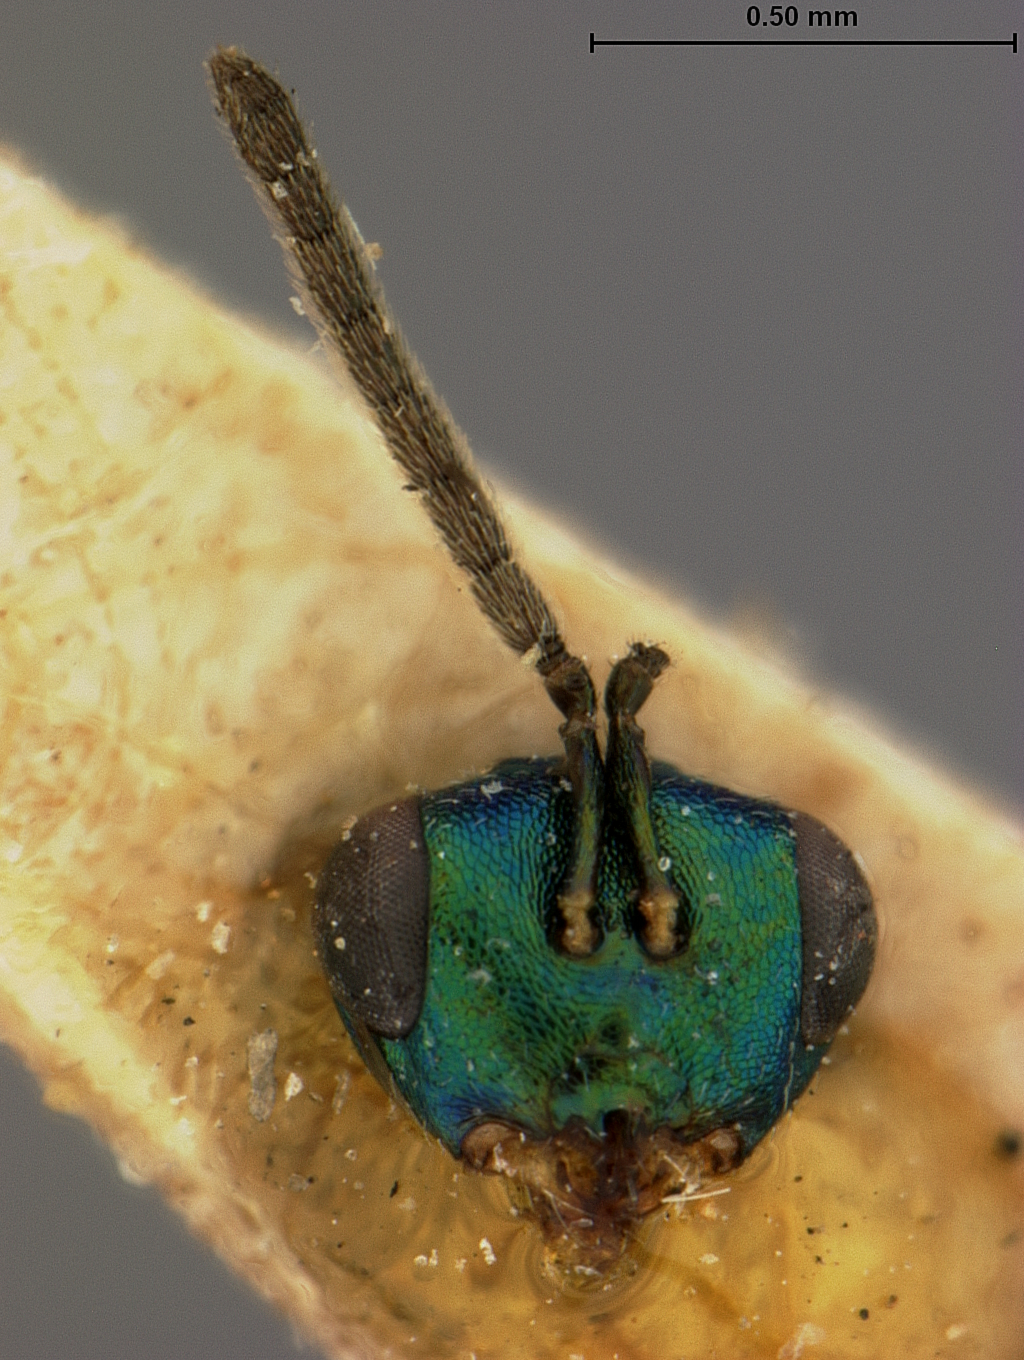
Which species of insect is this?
Dipara latipennis
